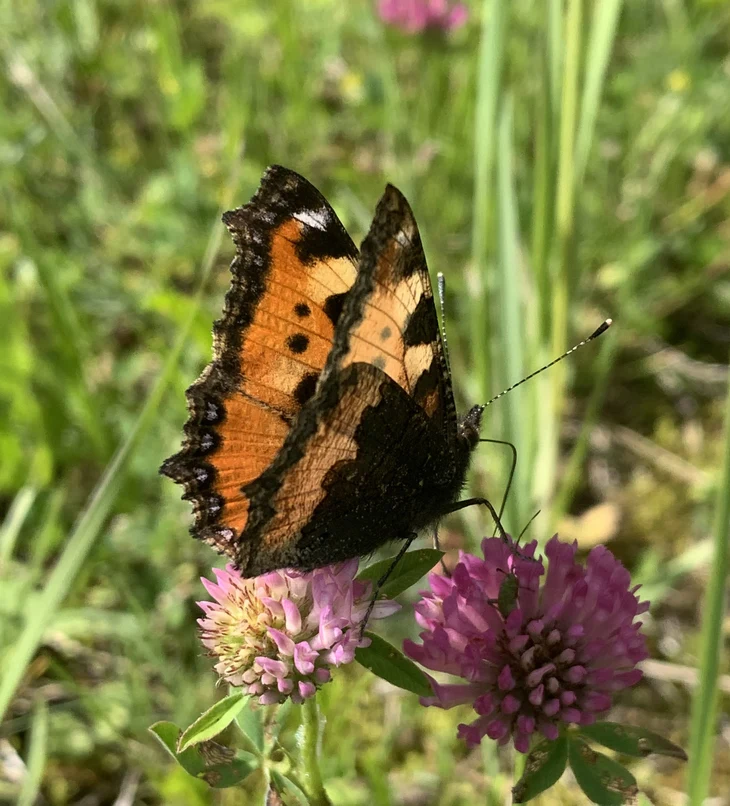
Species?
Aglais urticae
